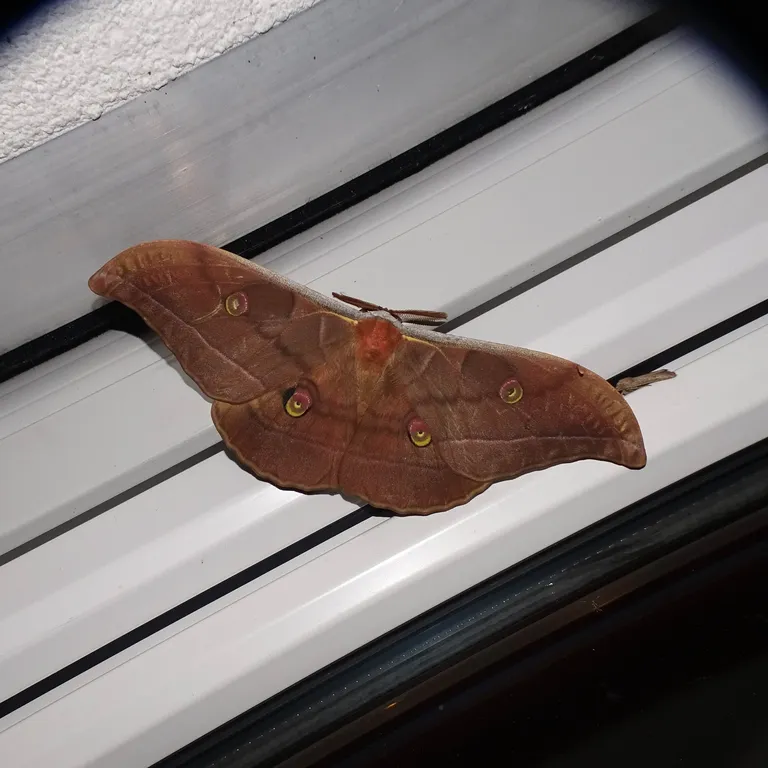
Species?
Antheraea yamamai
